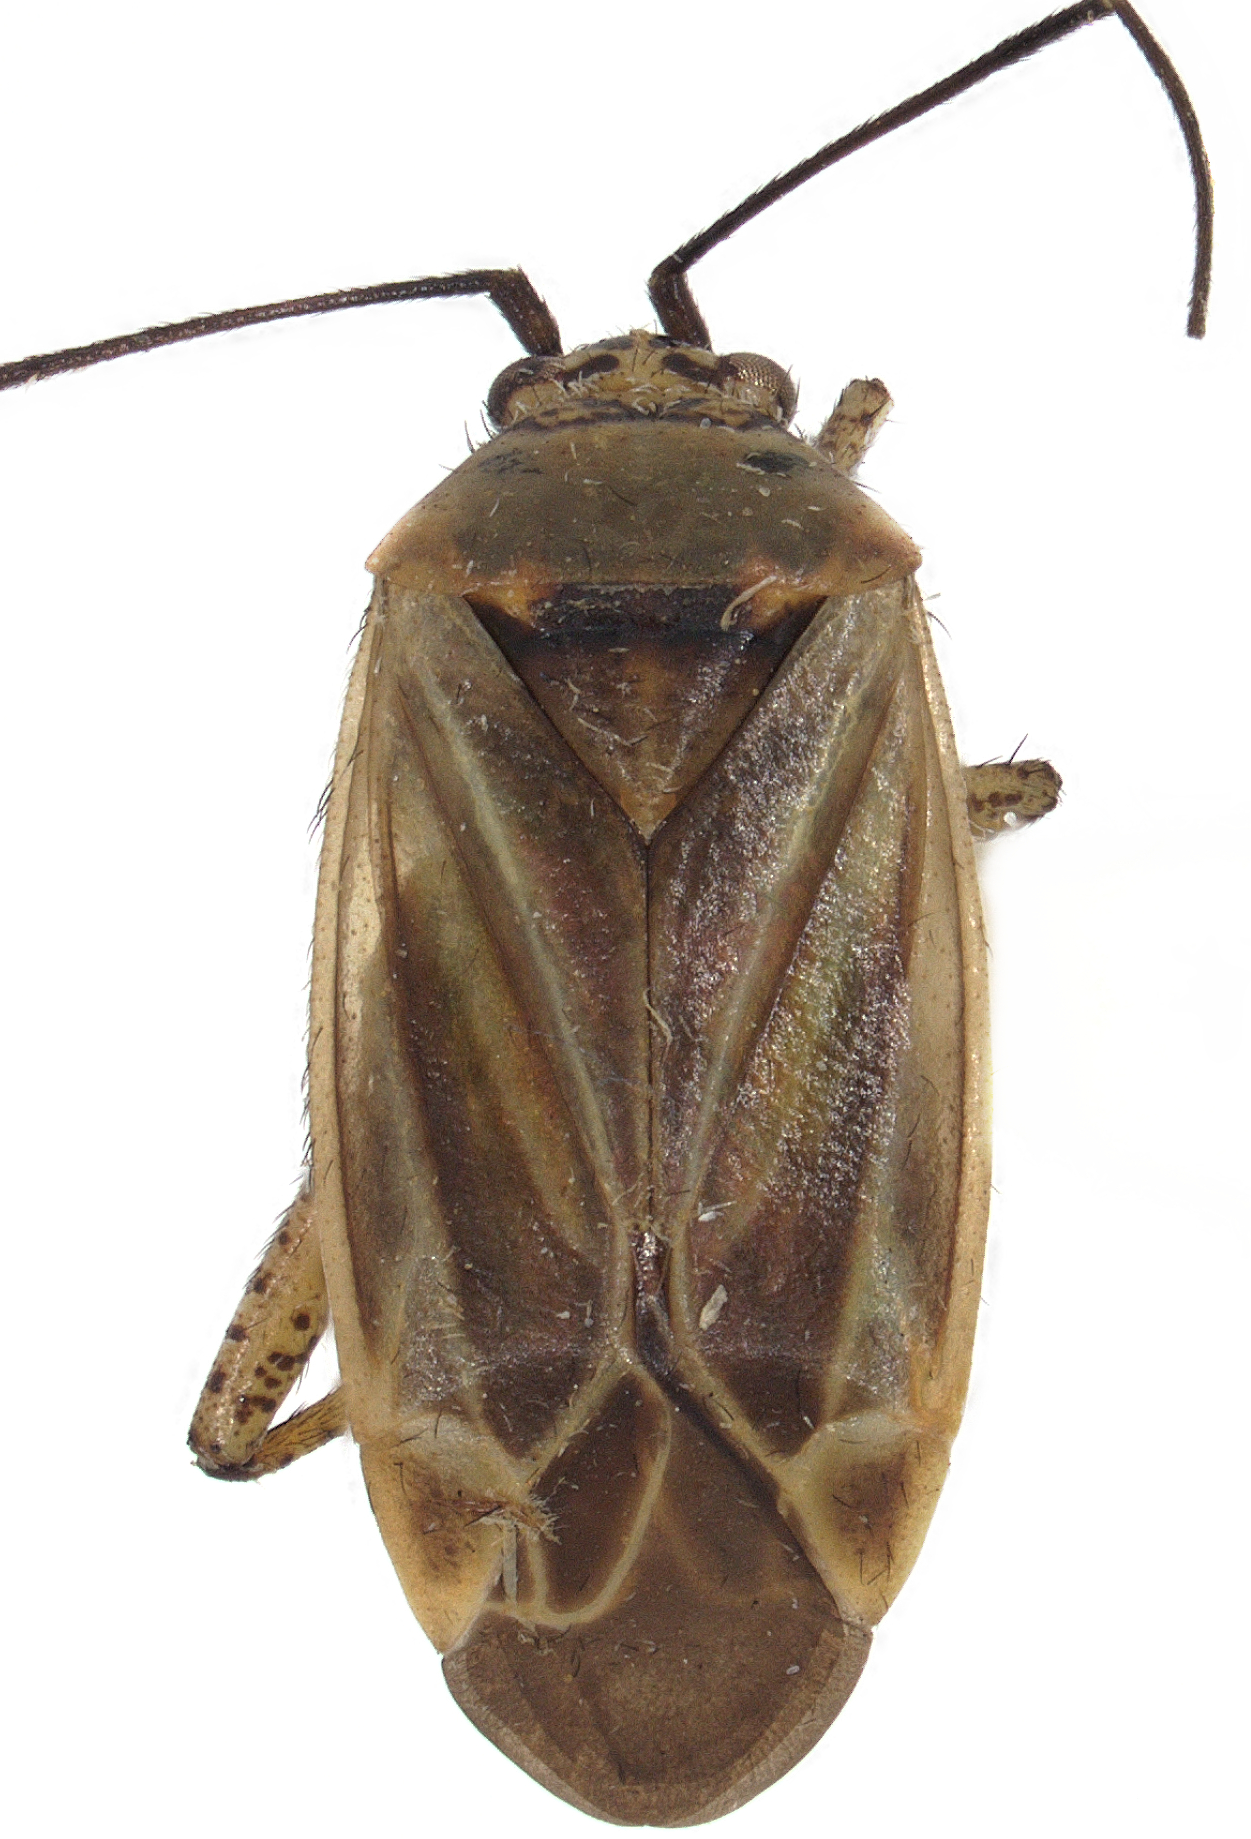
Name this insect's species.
Pseudopsallus angularis
